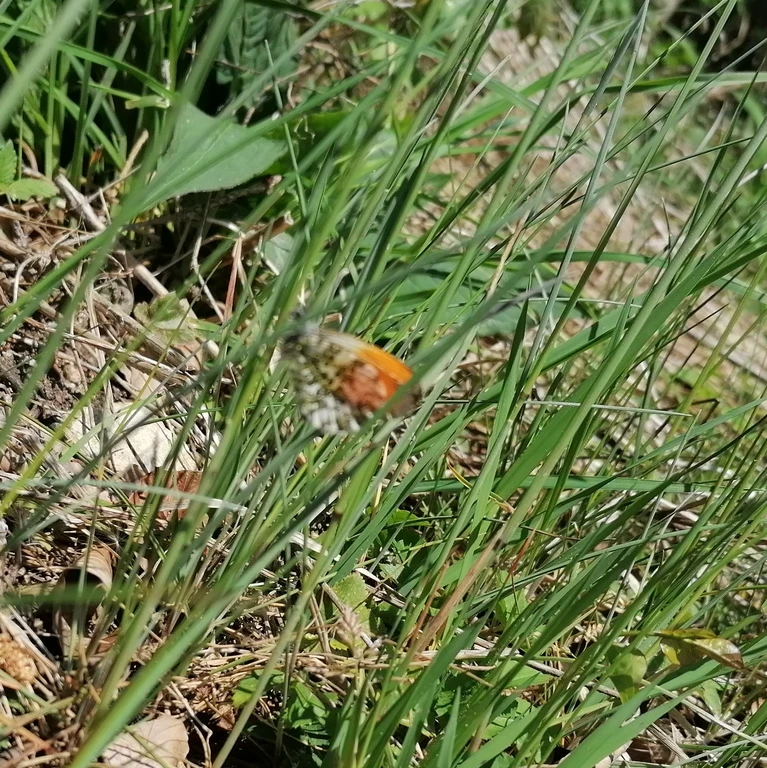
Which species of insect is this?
Anthocharis cardamines
